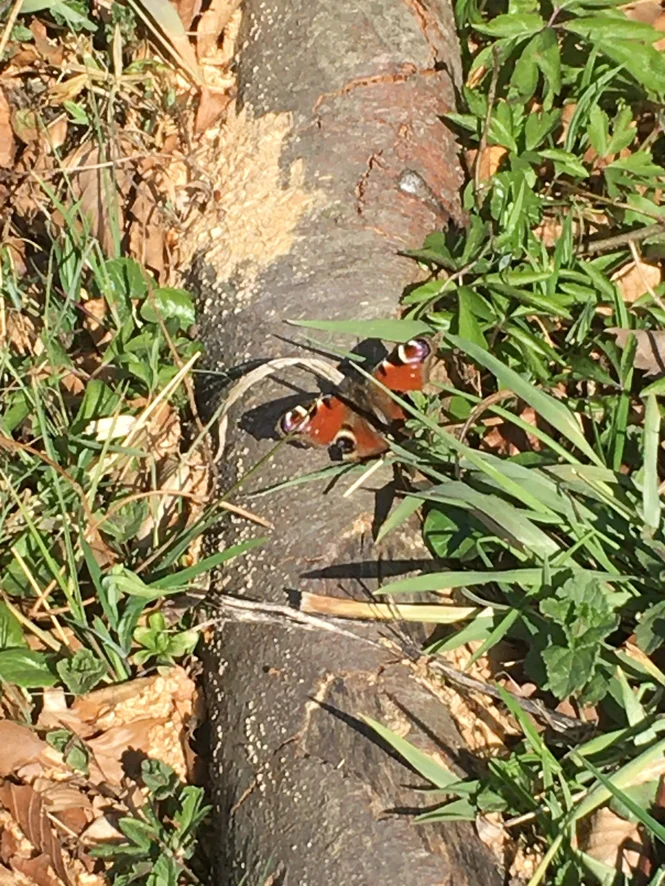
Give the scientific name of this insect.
Aglais io
